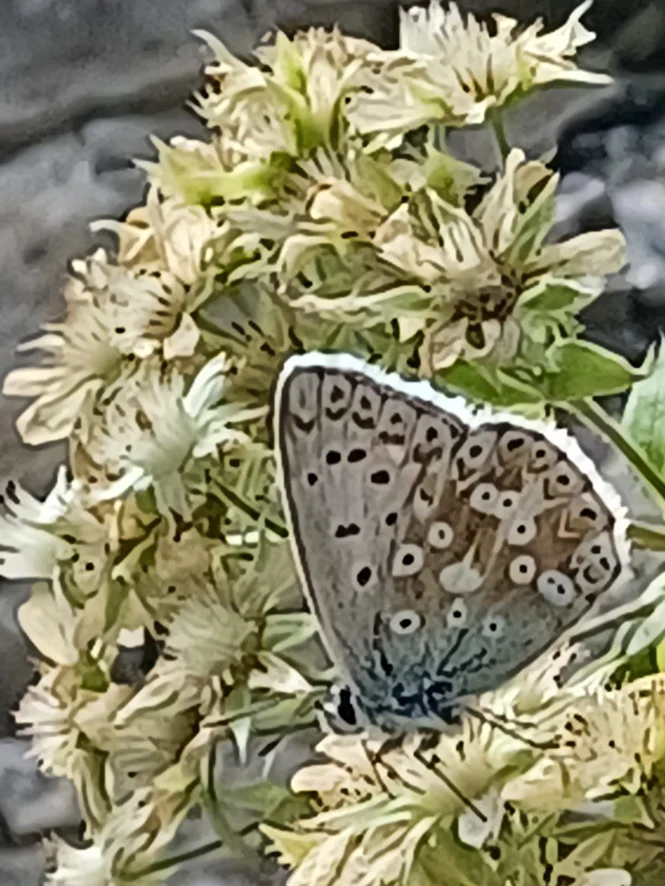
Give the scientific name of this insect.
Lysandra coridon
